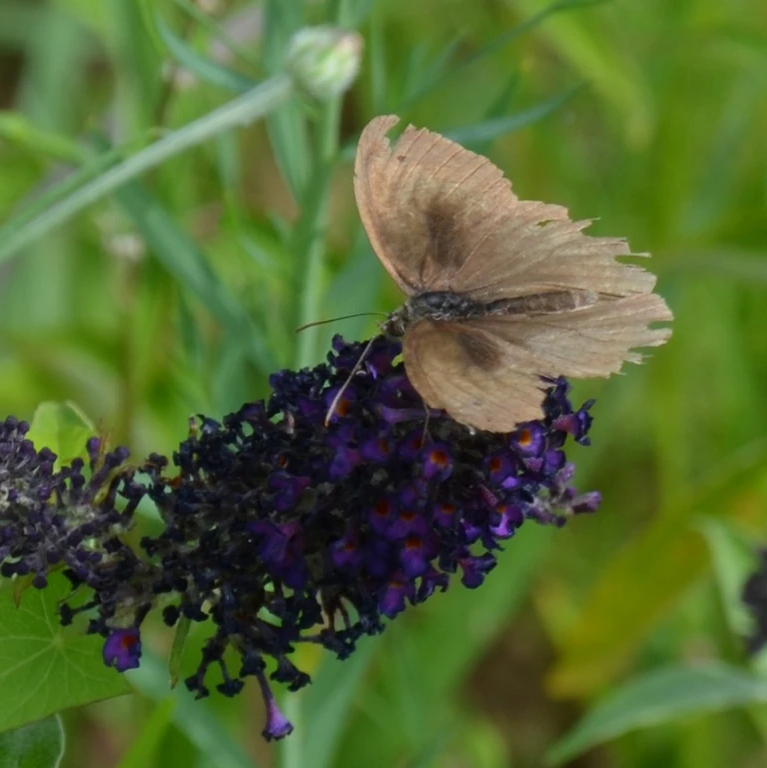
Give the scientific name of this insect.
Maniola jurtina
